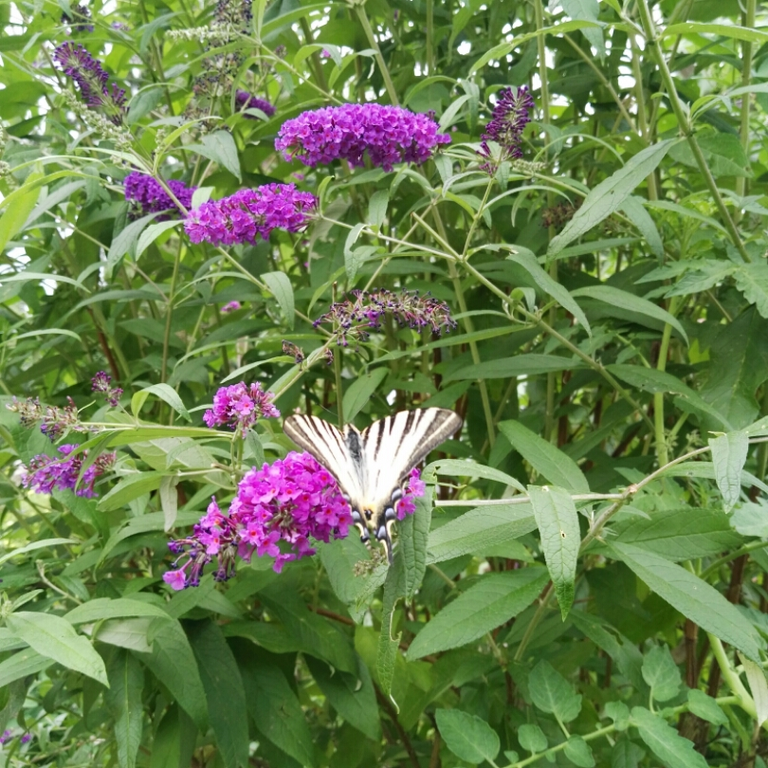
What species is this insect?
Iphiclides podalirius
